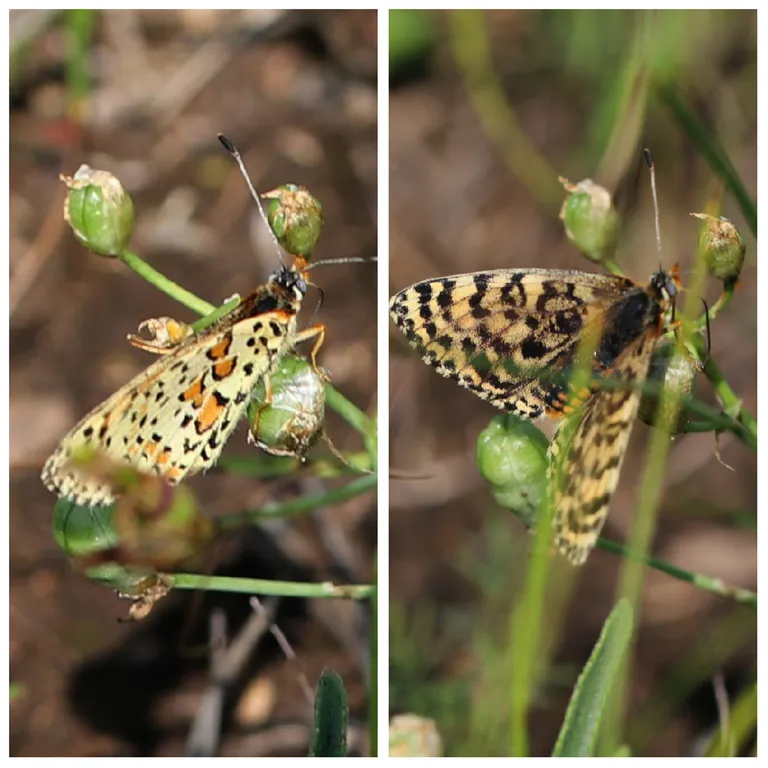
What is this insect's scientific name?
Melitaea didyma
